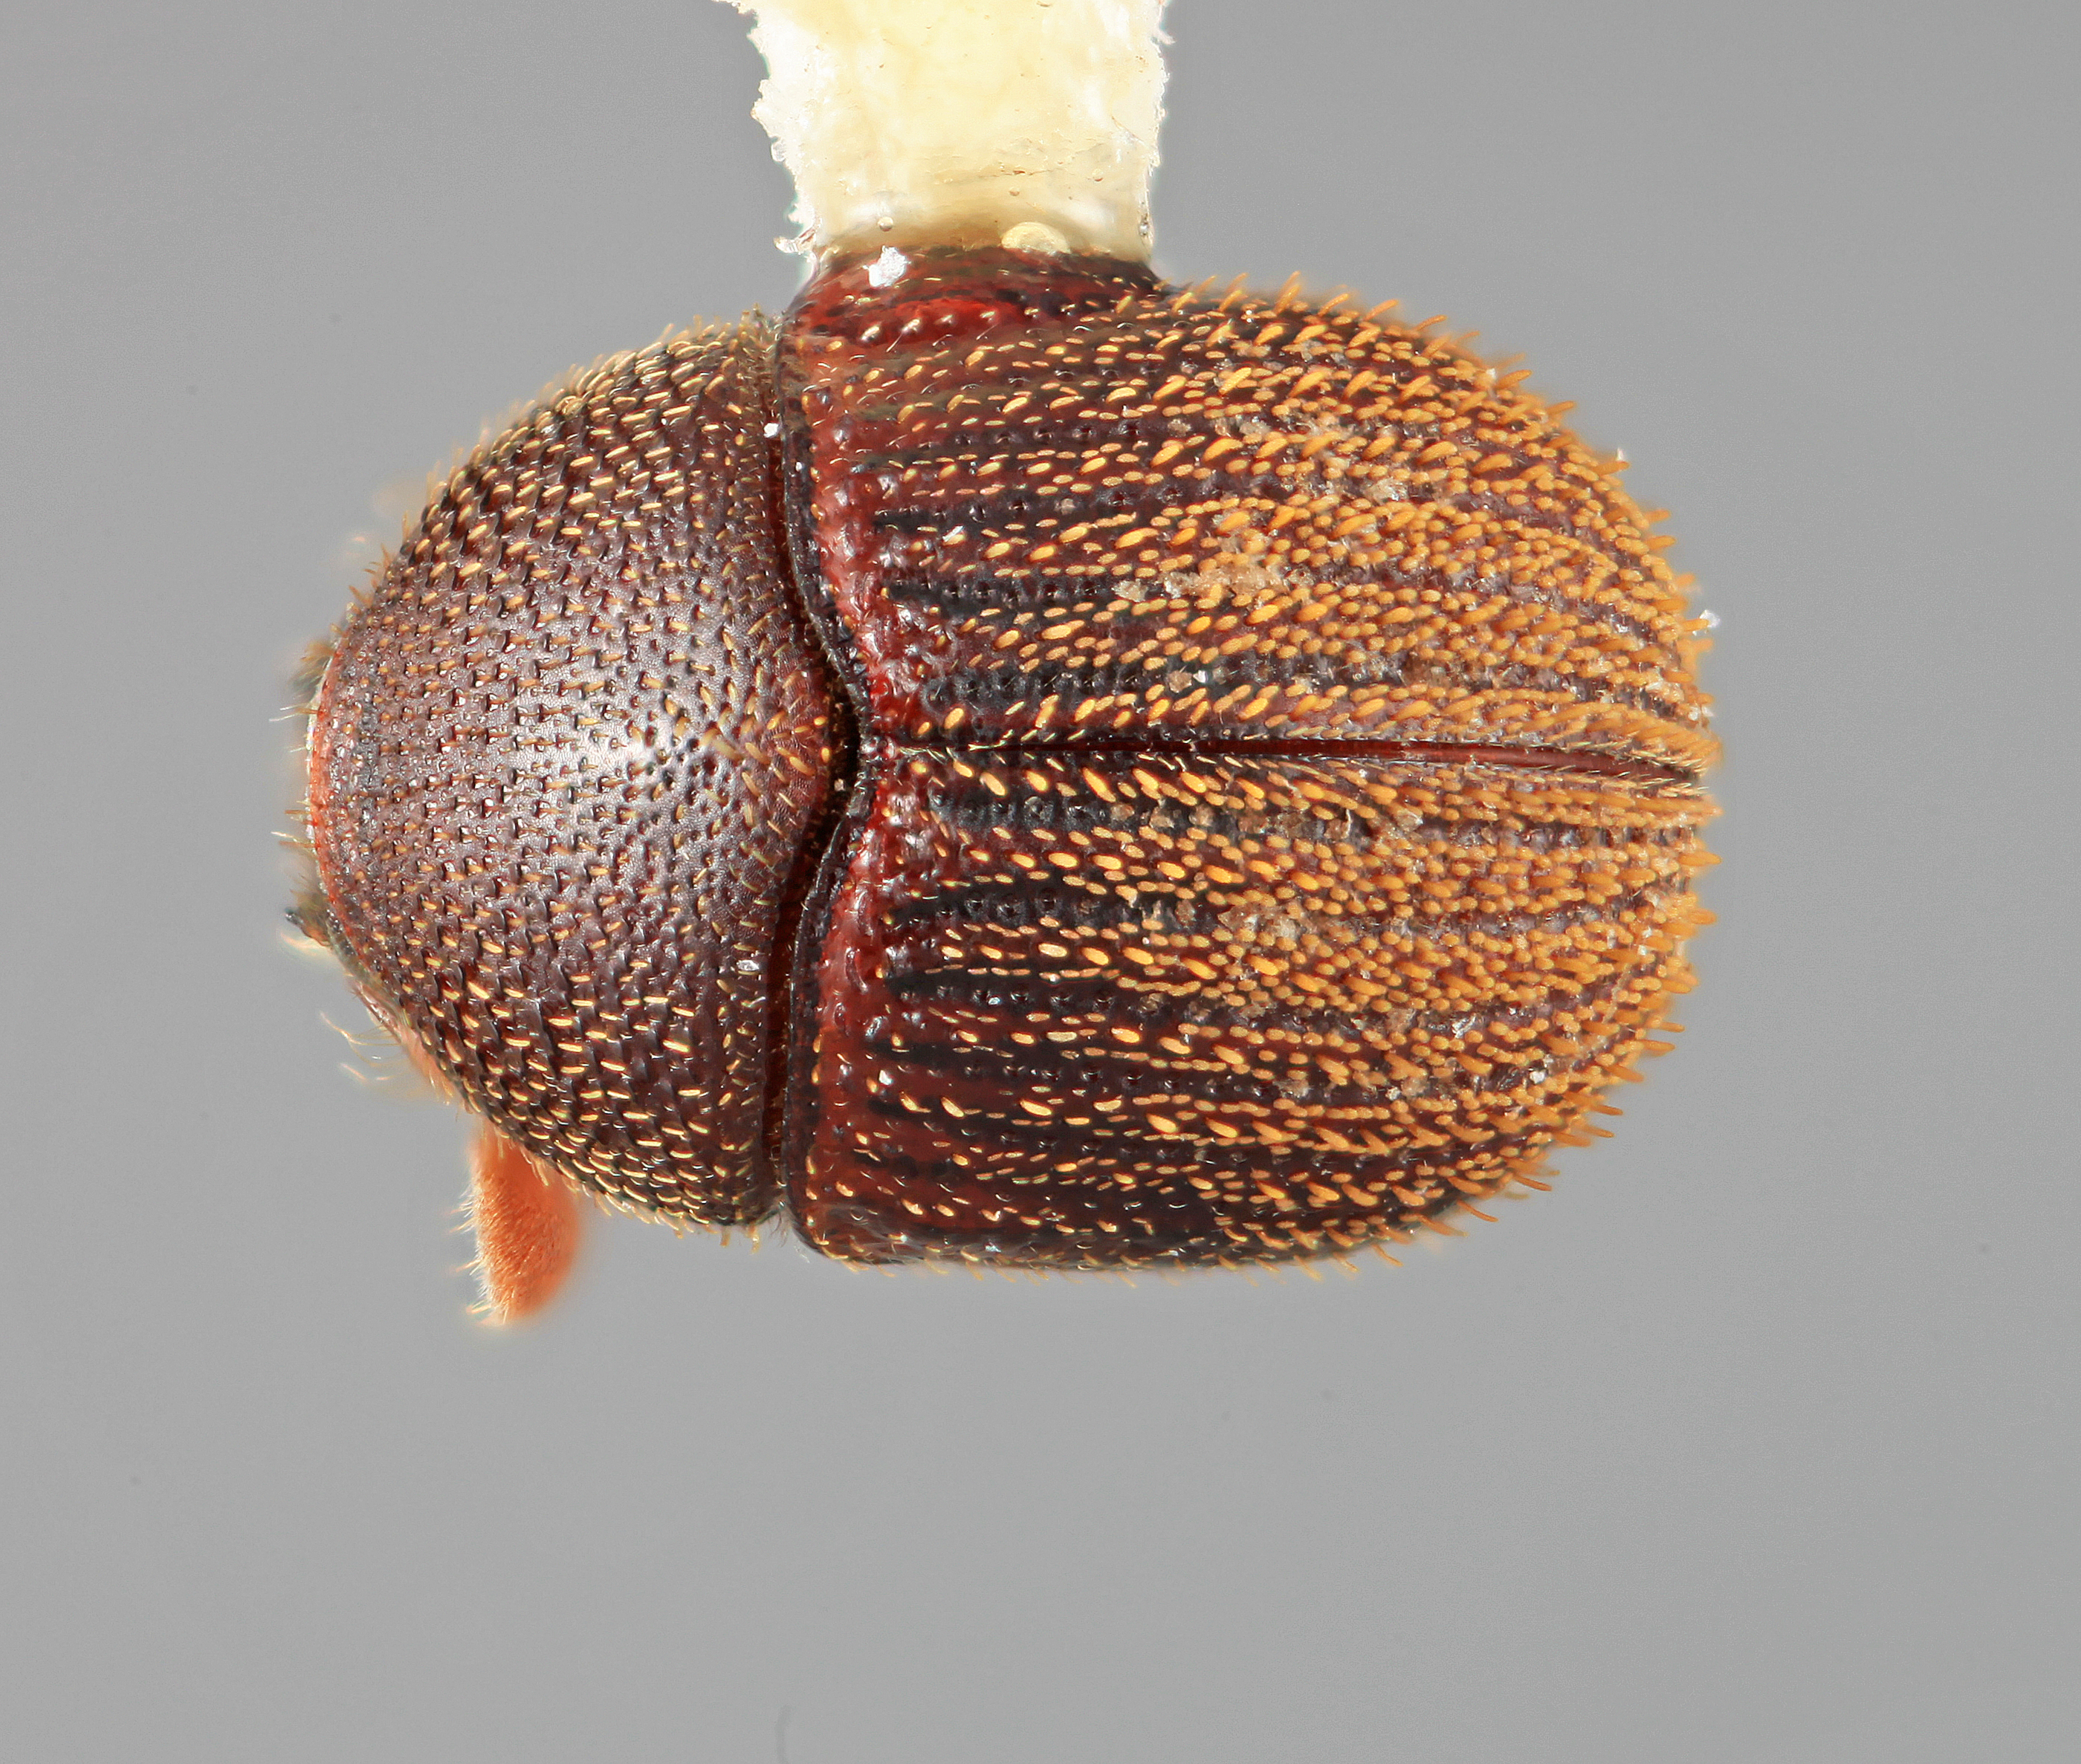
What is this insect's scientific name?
Chramesus periosus
